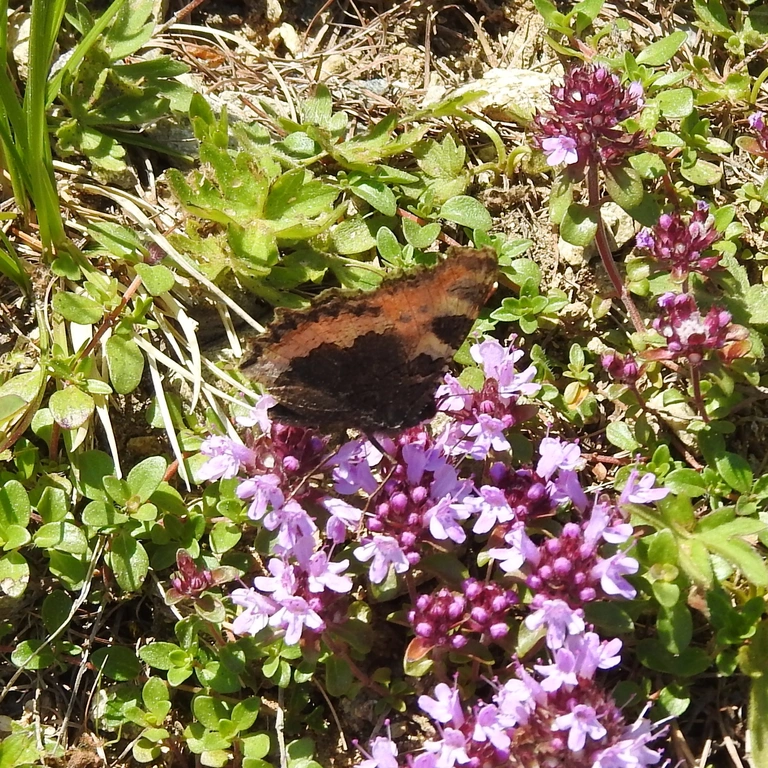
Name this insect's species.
Aglais urticae
